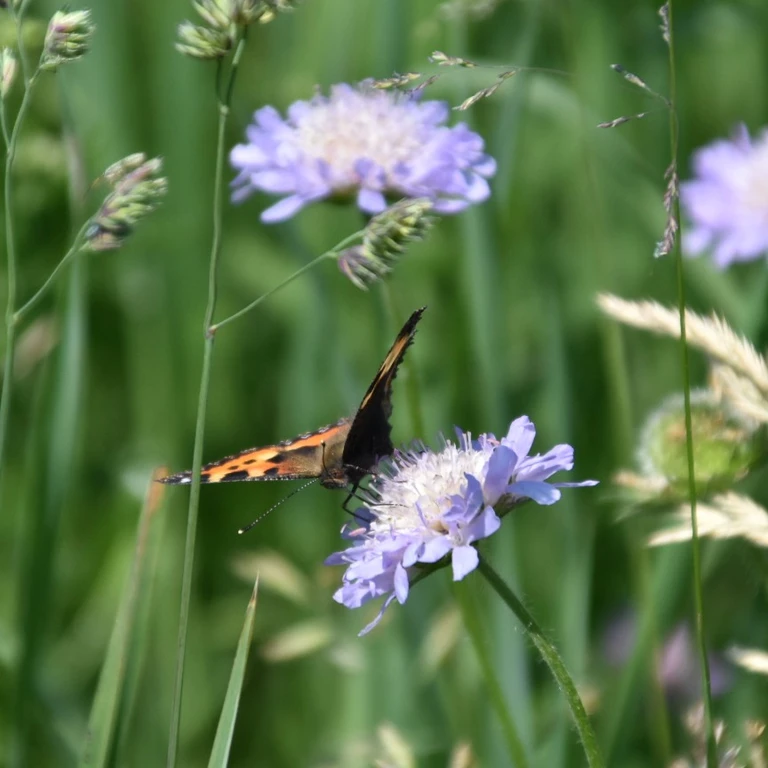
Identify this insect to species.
Aglais urticae
